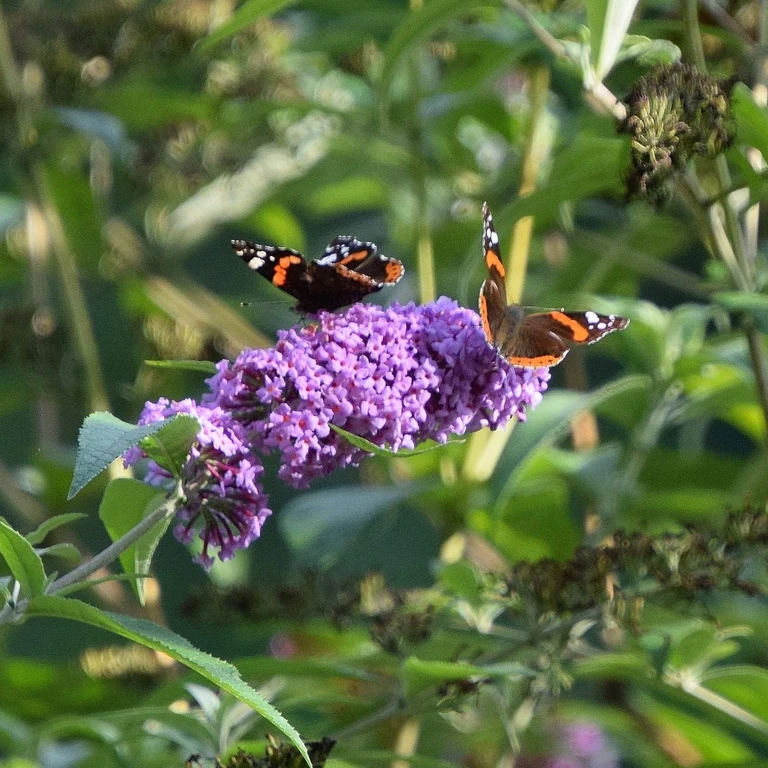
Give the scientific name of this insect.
Vanessa atalanta
